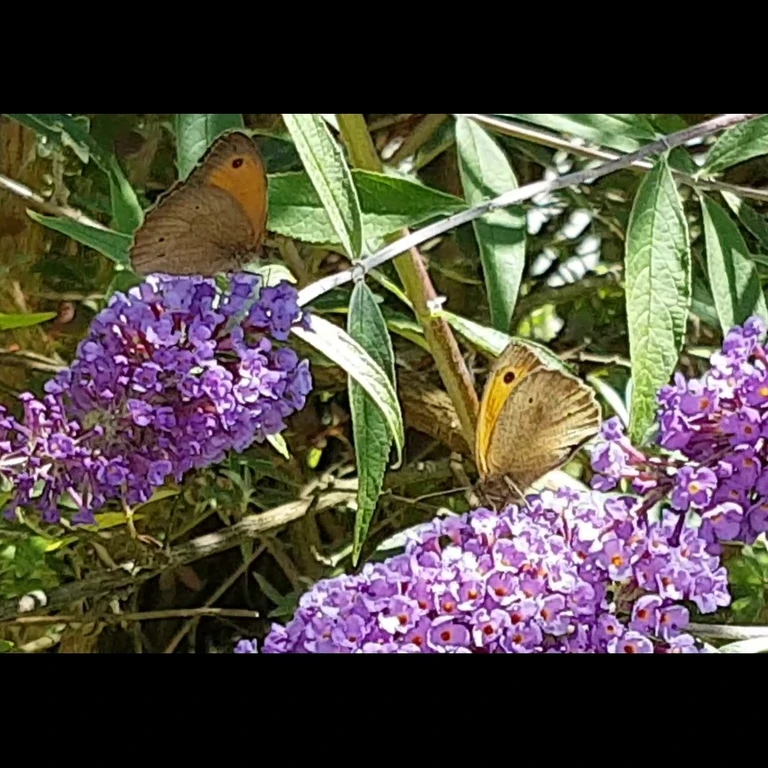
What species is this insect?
Maniola jurtina
